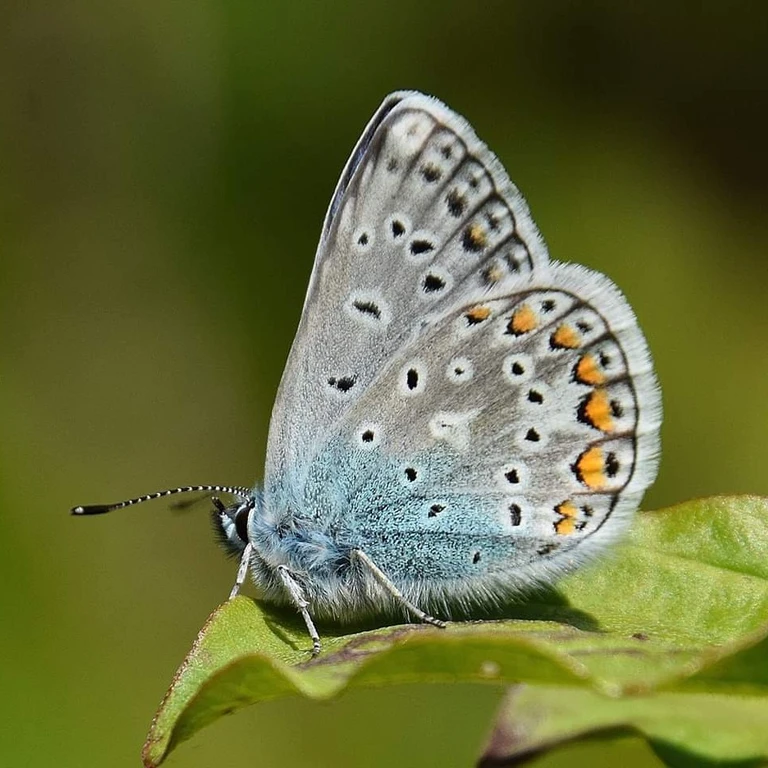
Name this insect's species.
Polyommatus icarus
